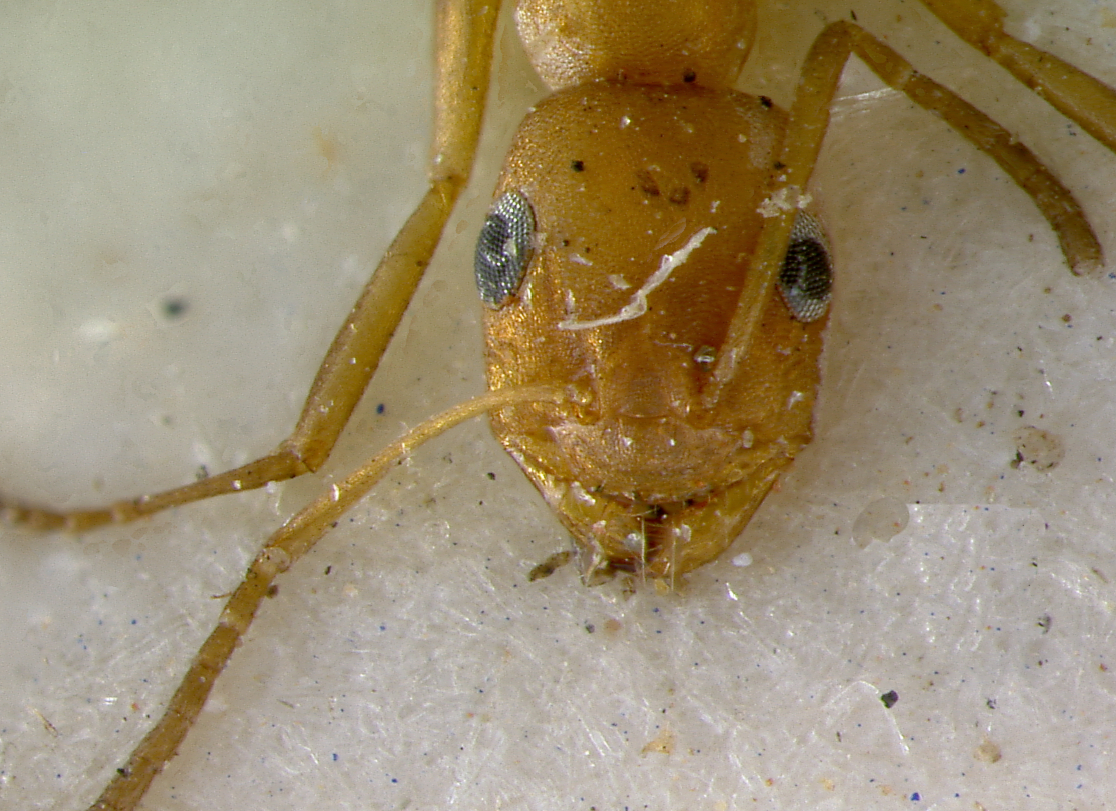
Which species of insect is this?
Plagiolepis deceptor
